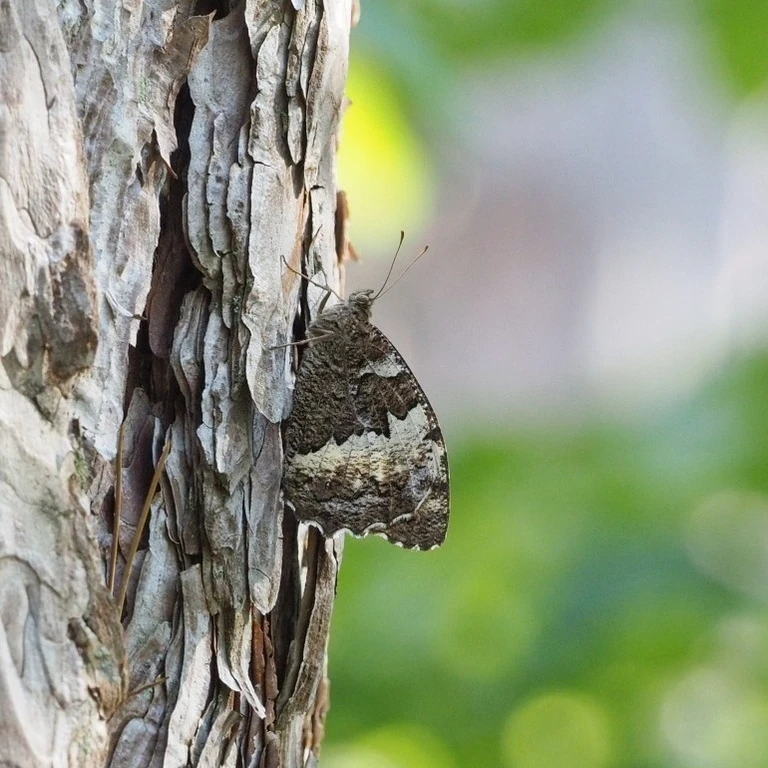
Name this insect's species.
Brintesia circe
